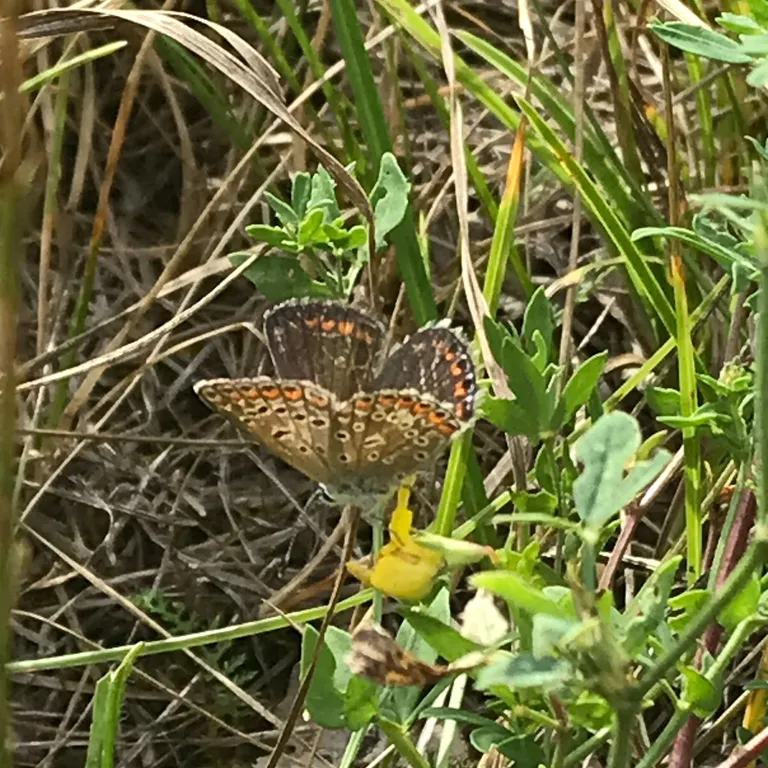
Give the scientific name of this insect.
Polyommatus icarus
